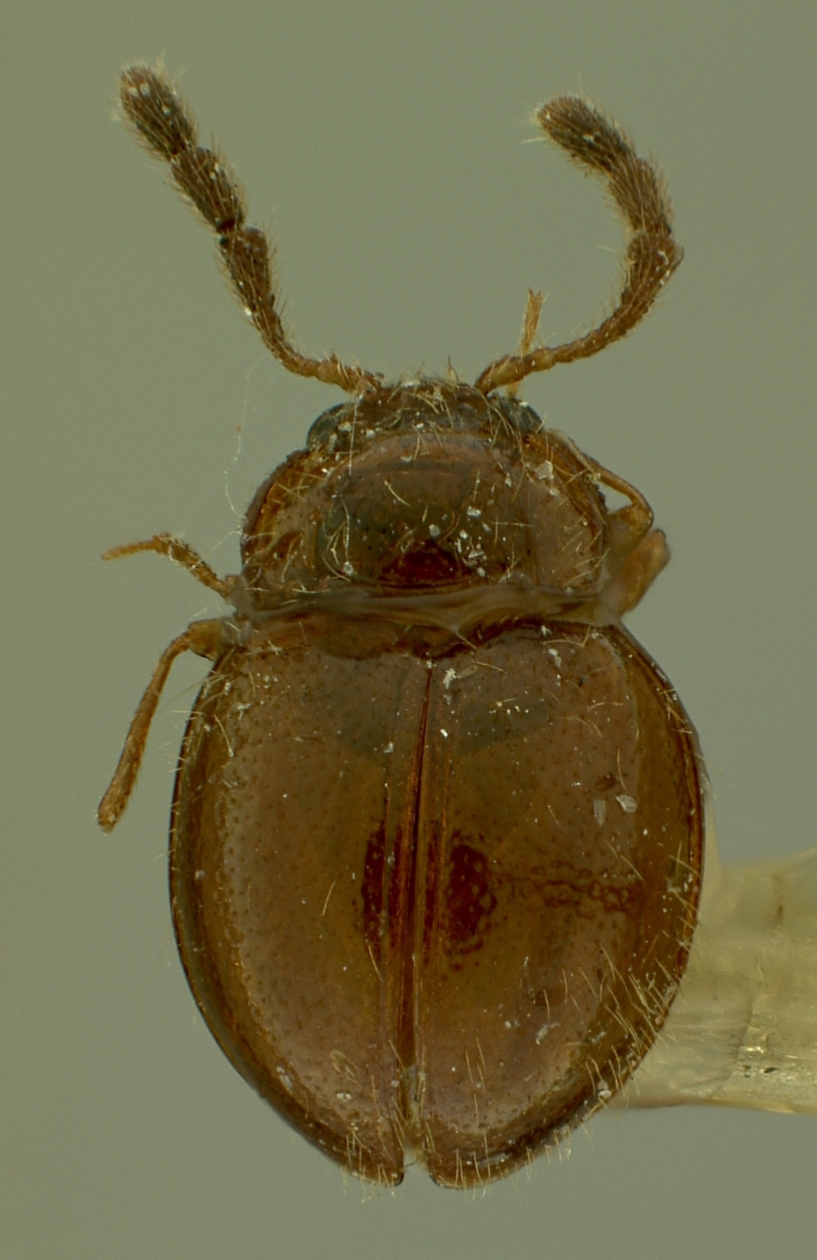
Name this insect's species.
Parasymbius macrocerus
